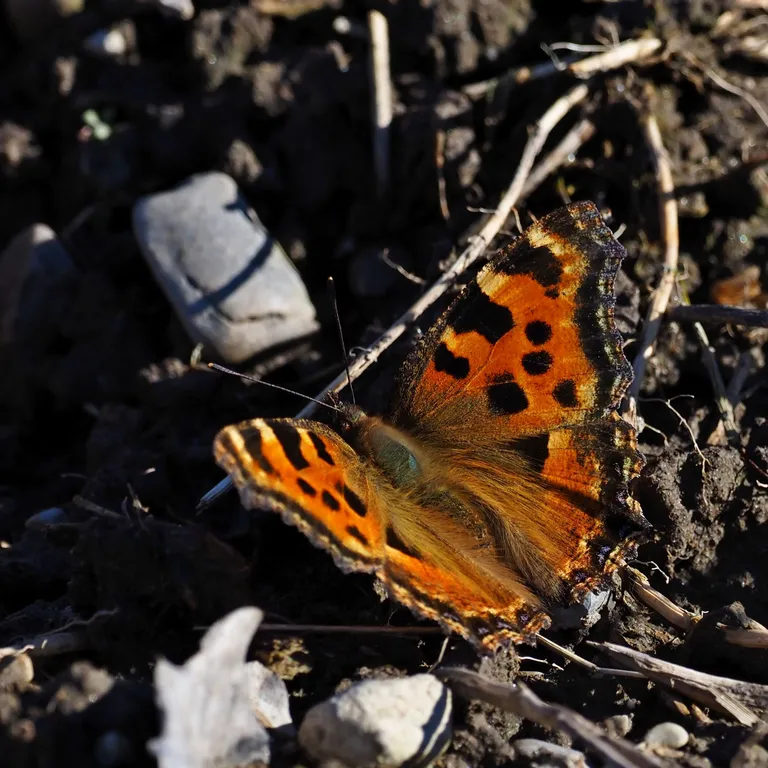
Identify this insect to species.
Nymphalis polychloros
